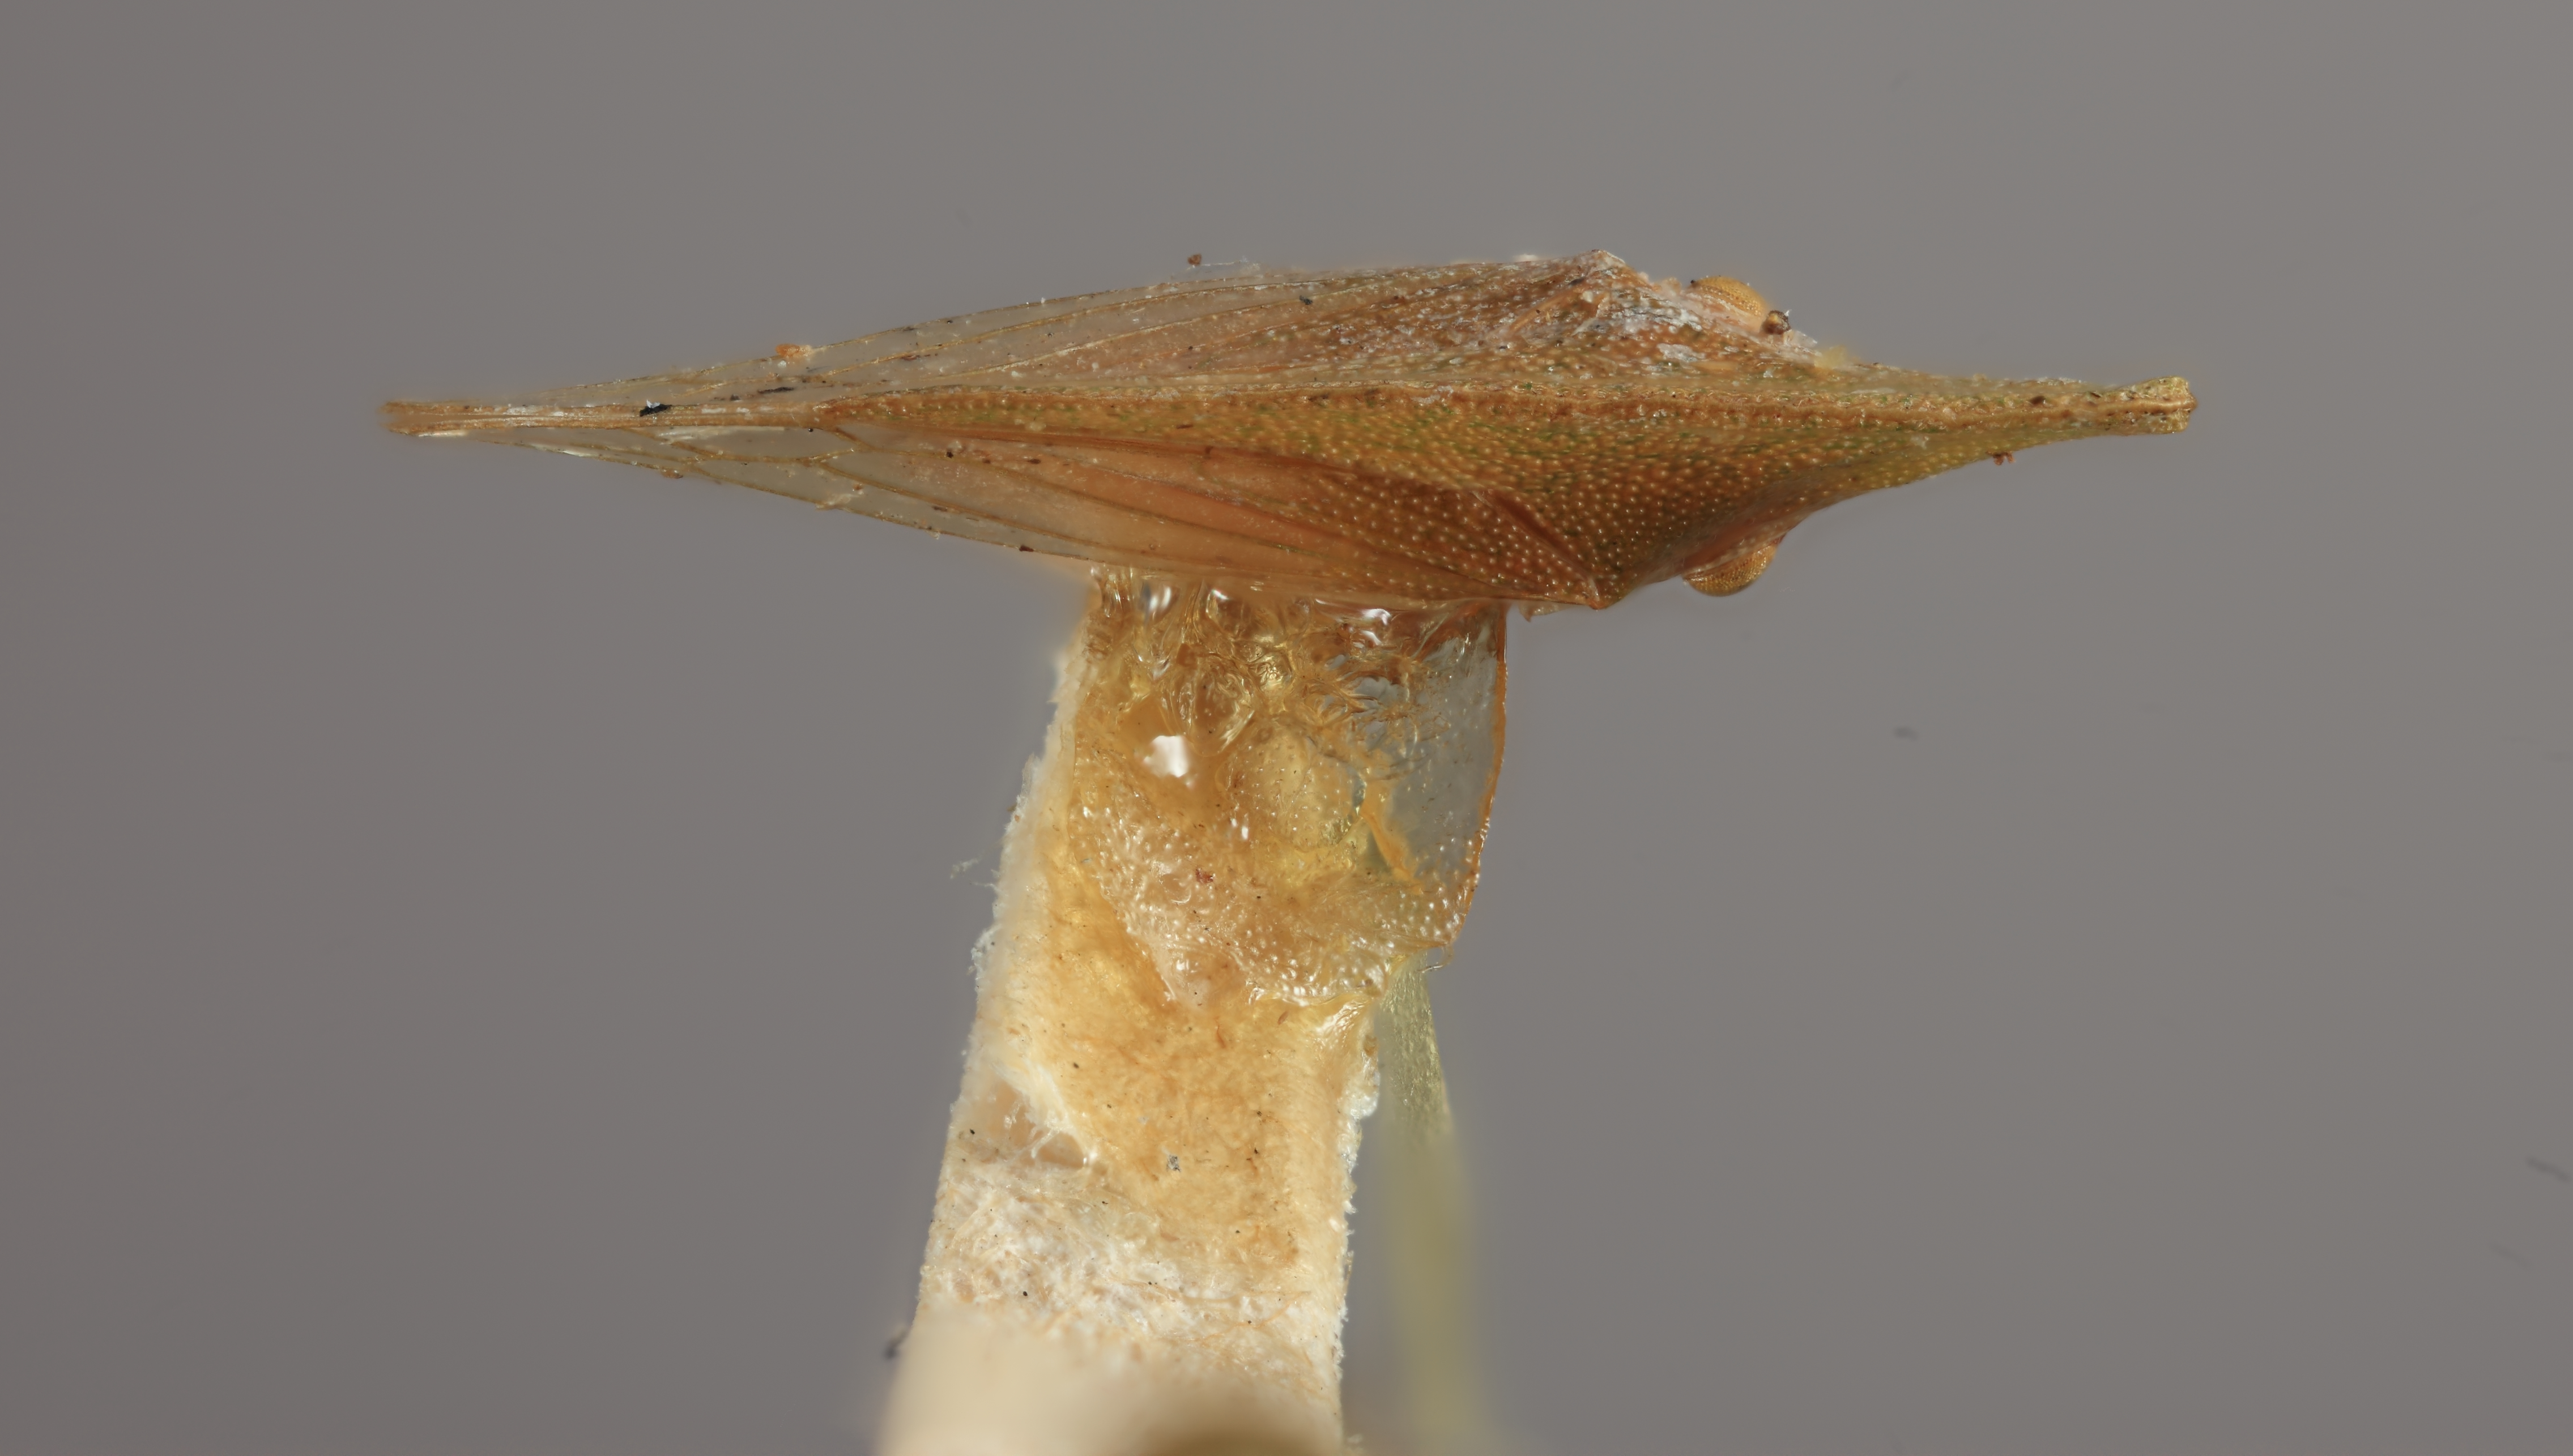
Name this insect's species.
Stegaspis viridis
